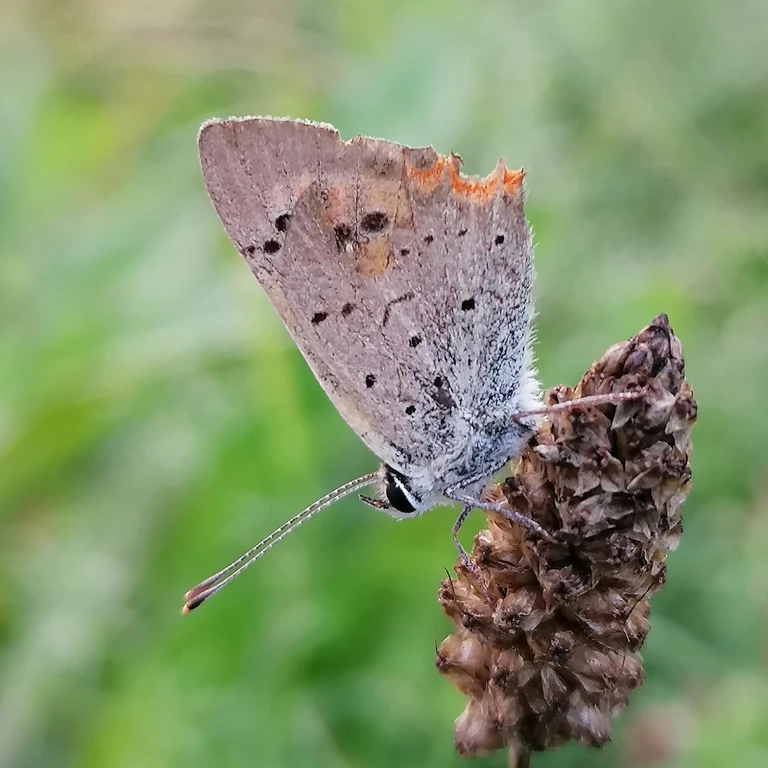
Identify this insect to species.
Lycaena phlaeas
